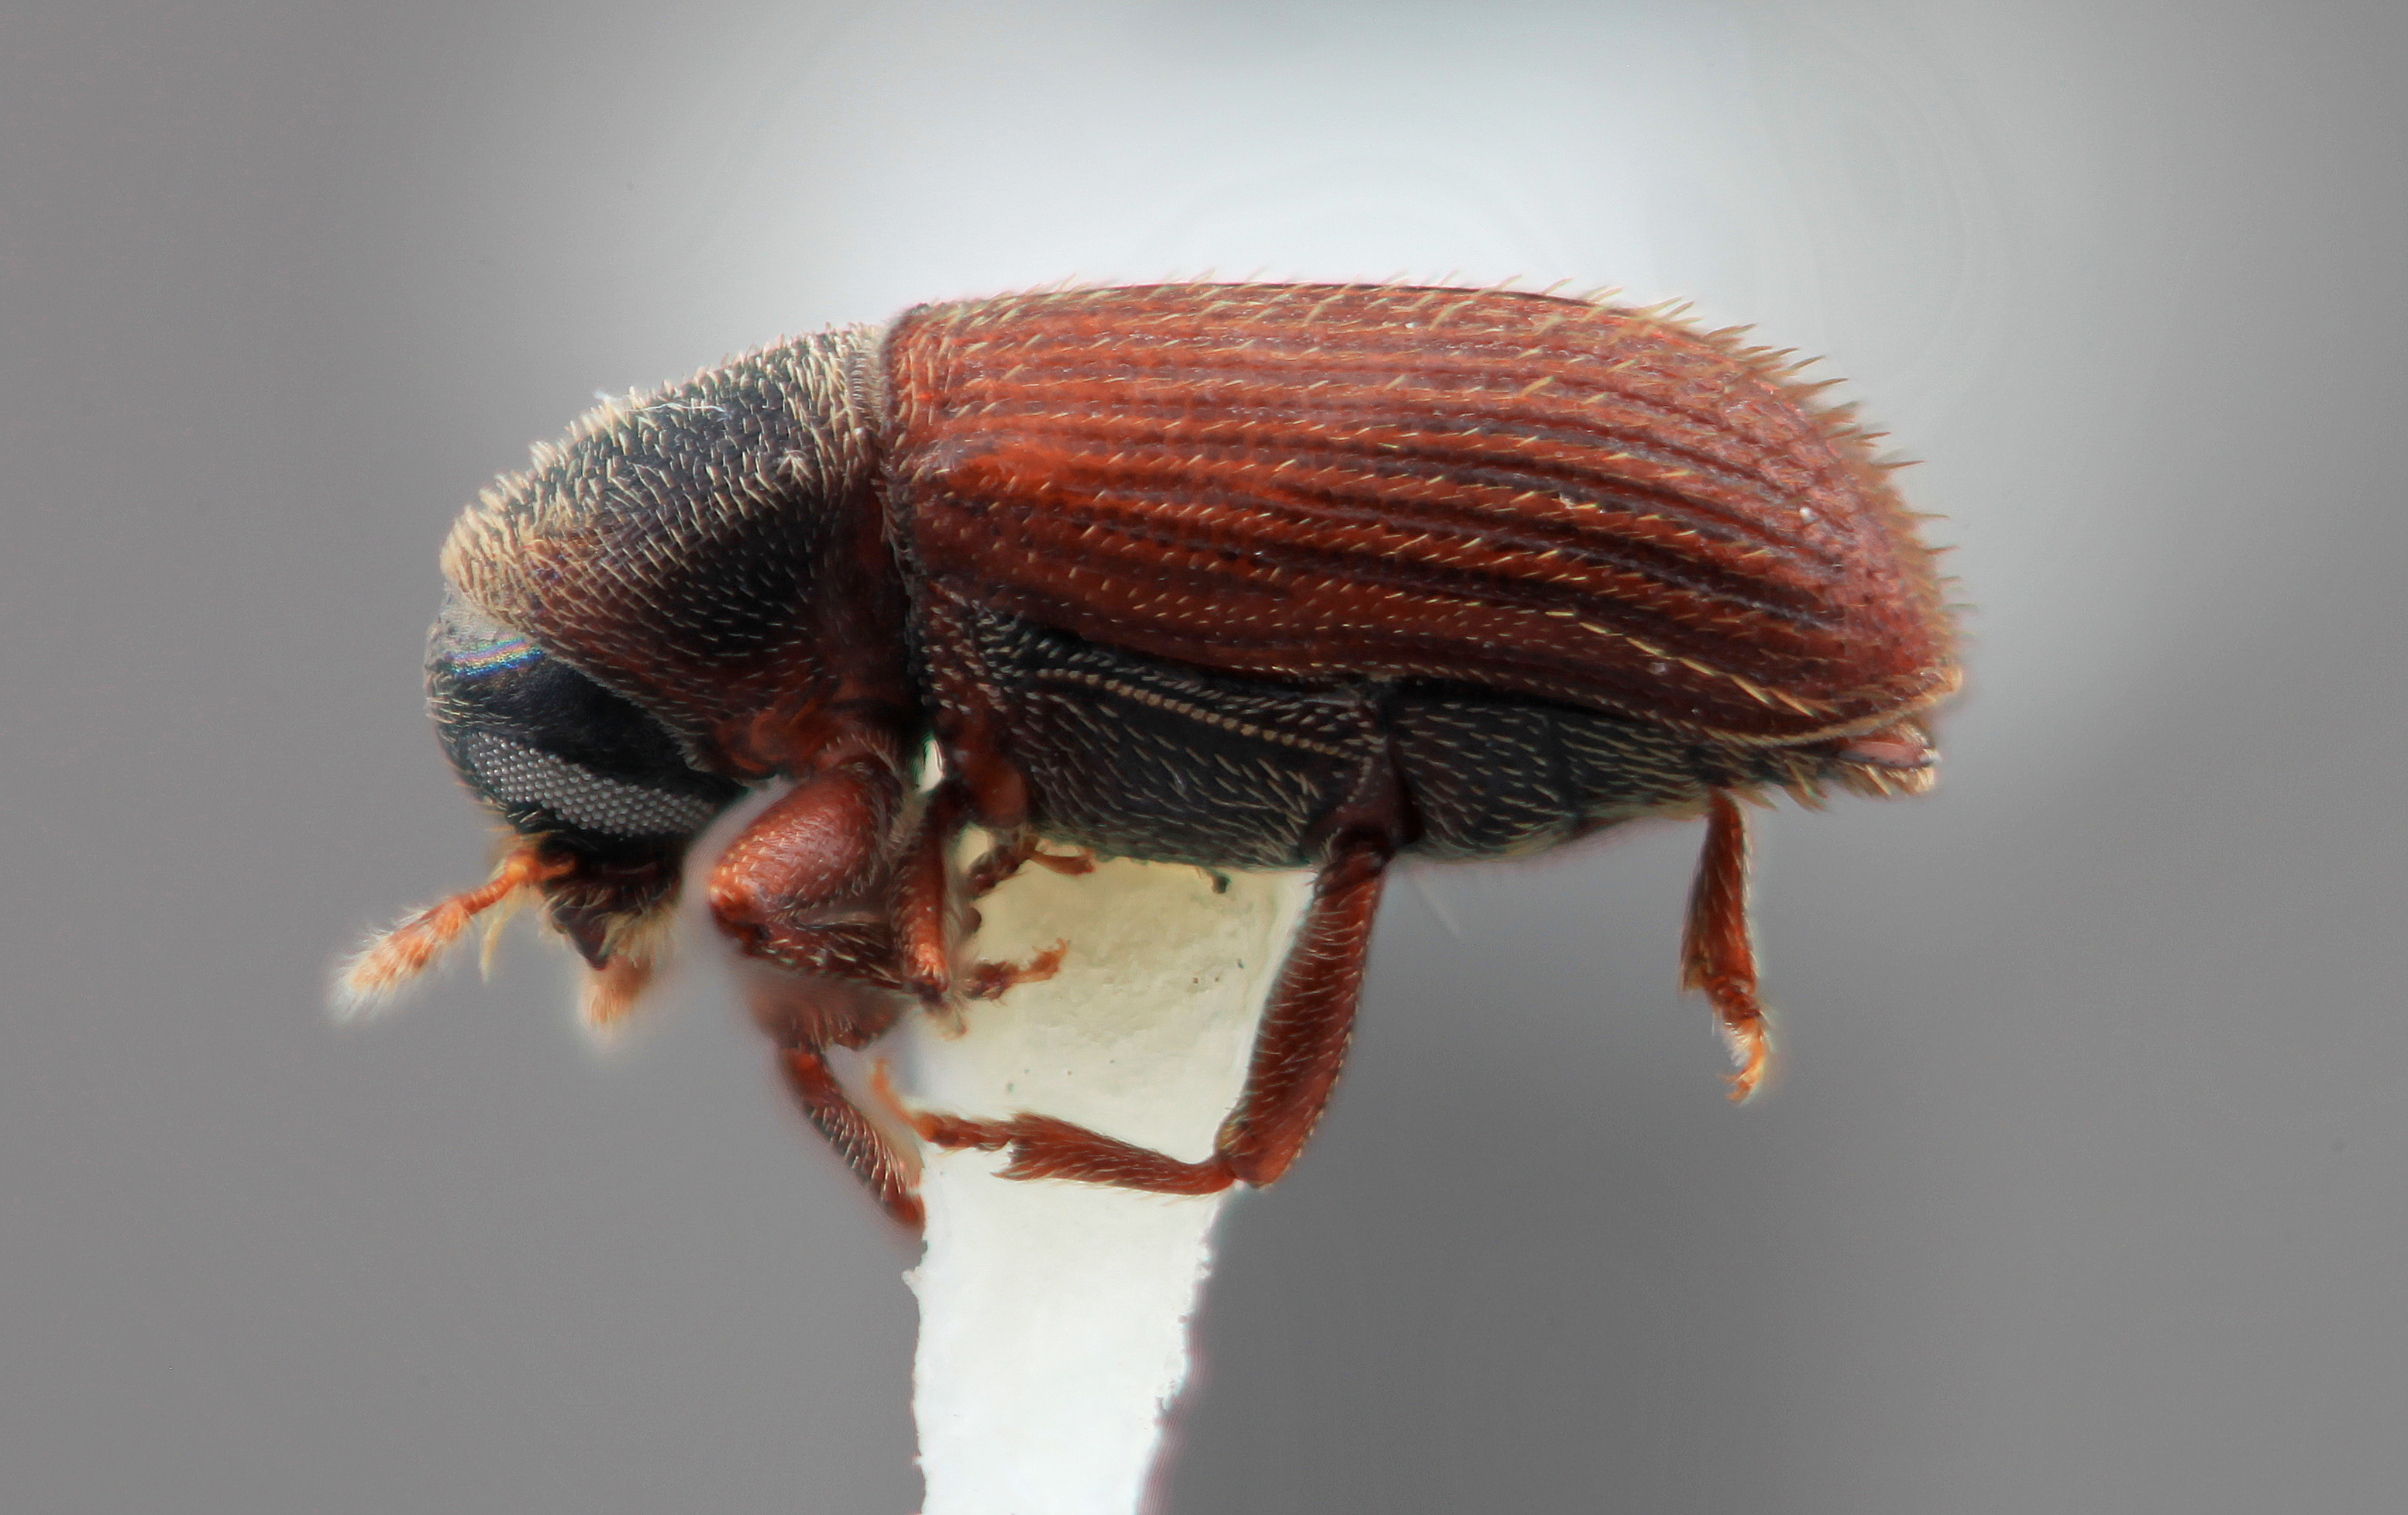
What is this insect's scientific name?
Cnesinus lucaris
